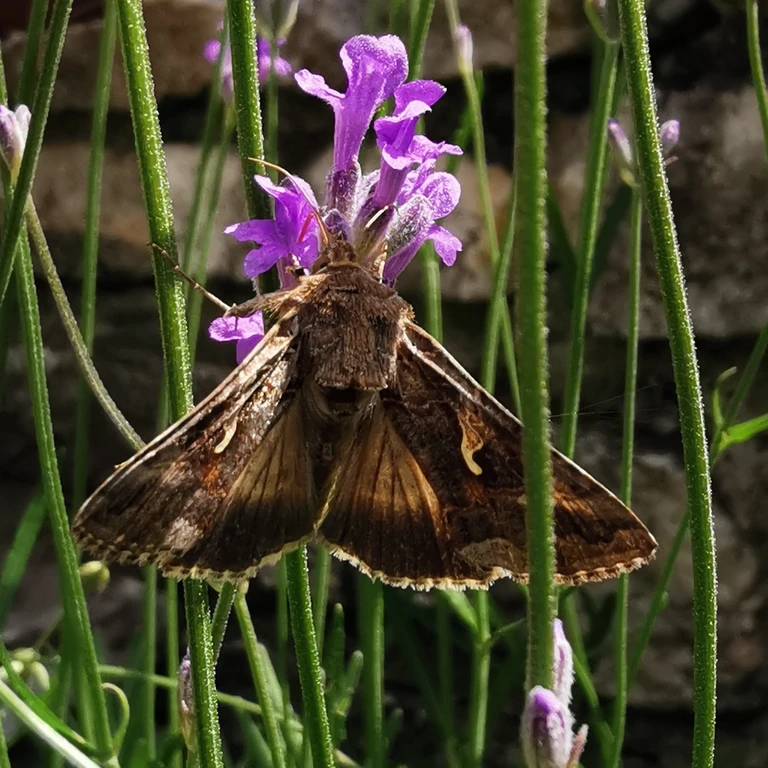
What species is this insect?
Autographa gamma
